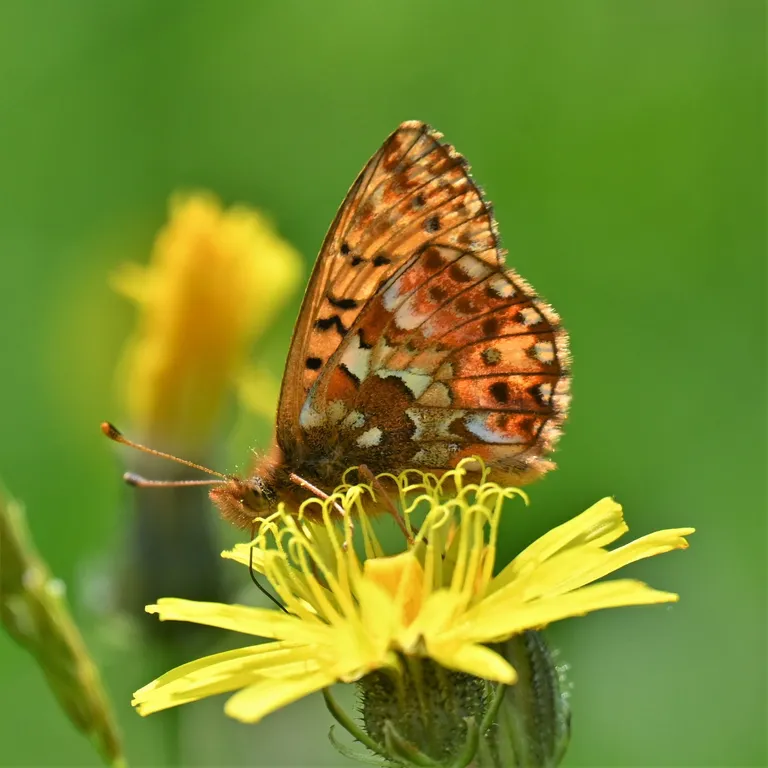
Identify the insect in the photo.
Boloria aquilonaris
